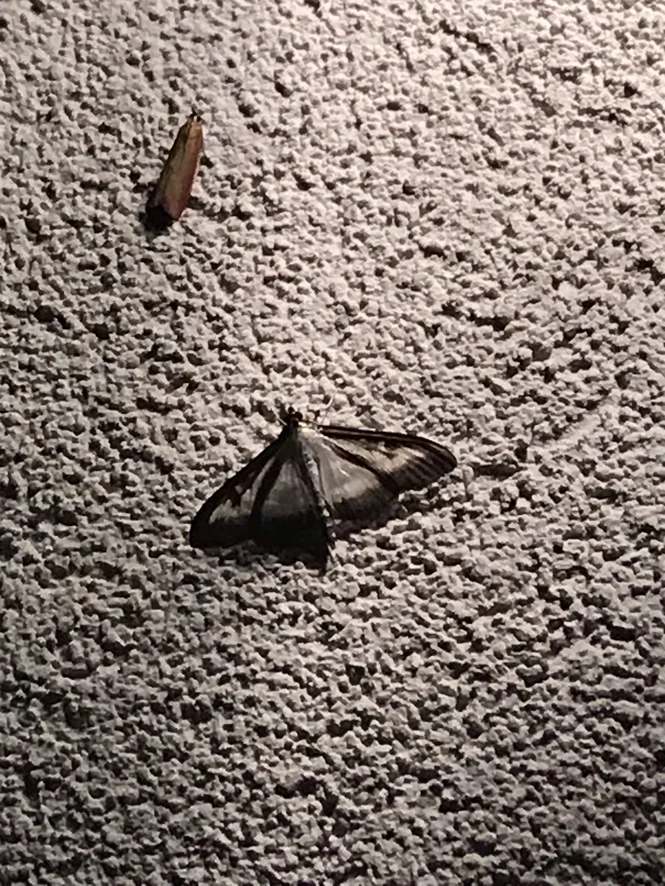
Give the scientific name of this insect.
Cydalima perspectalis
